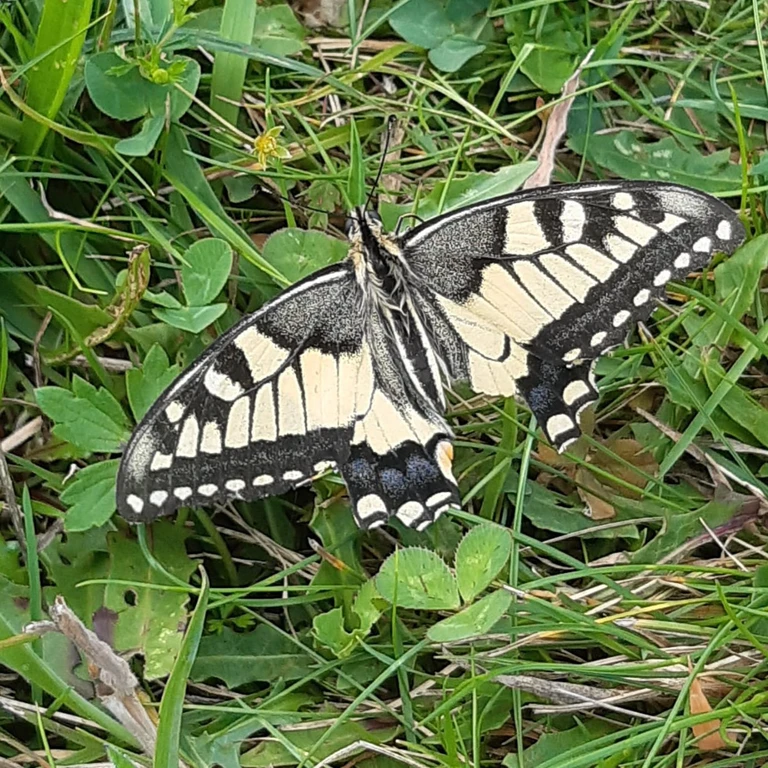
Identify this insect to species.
Papilio machaon
